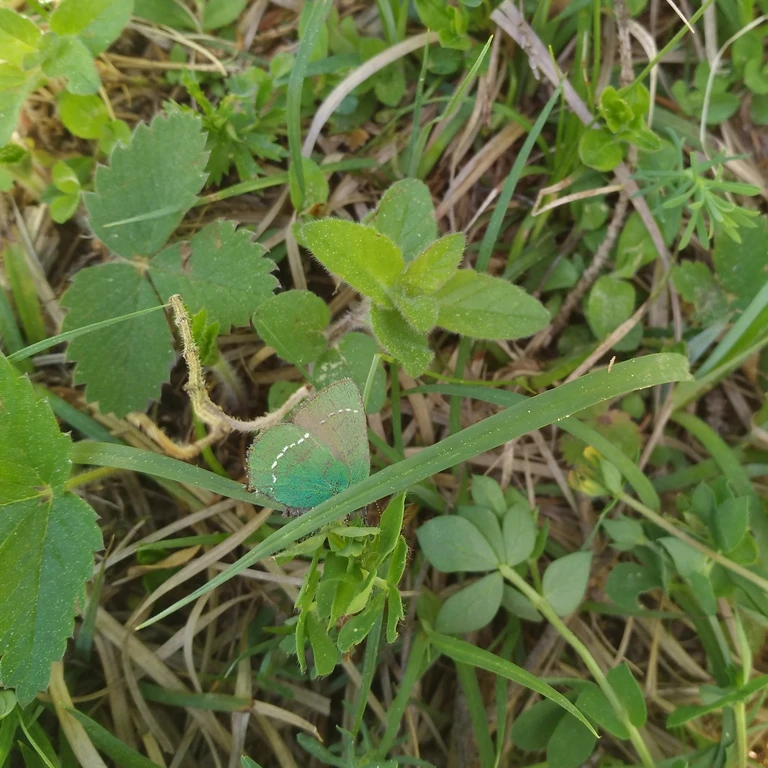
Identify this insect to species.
Callophrys rubi
